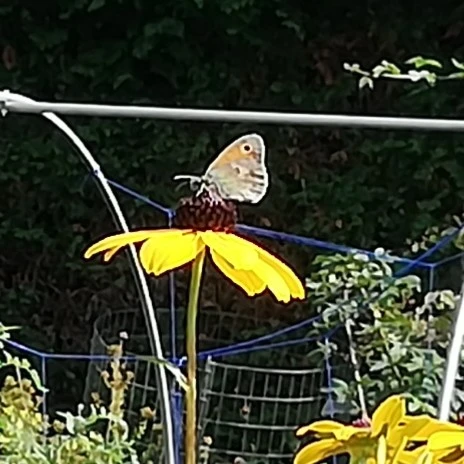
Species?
Coenonympha pamphilus
